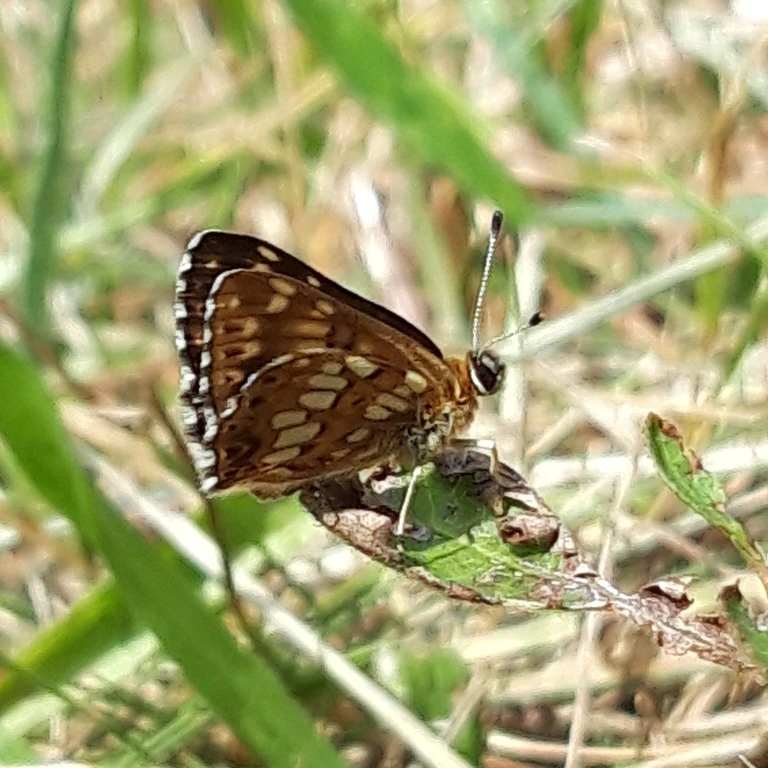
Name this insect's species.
Hamearis lucina
